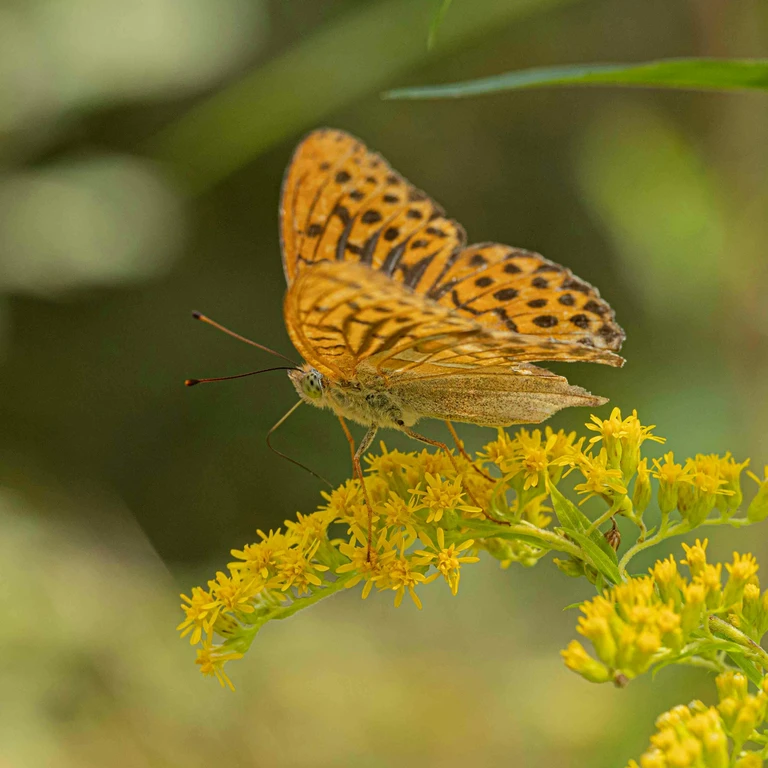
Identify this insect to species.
Argynnis paphia
